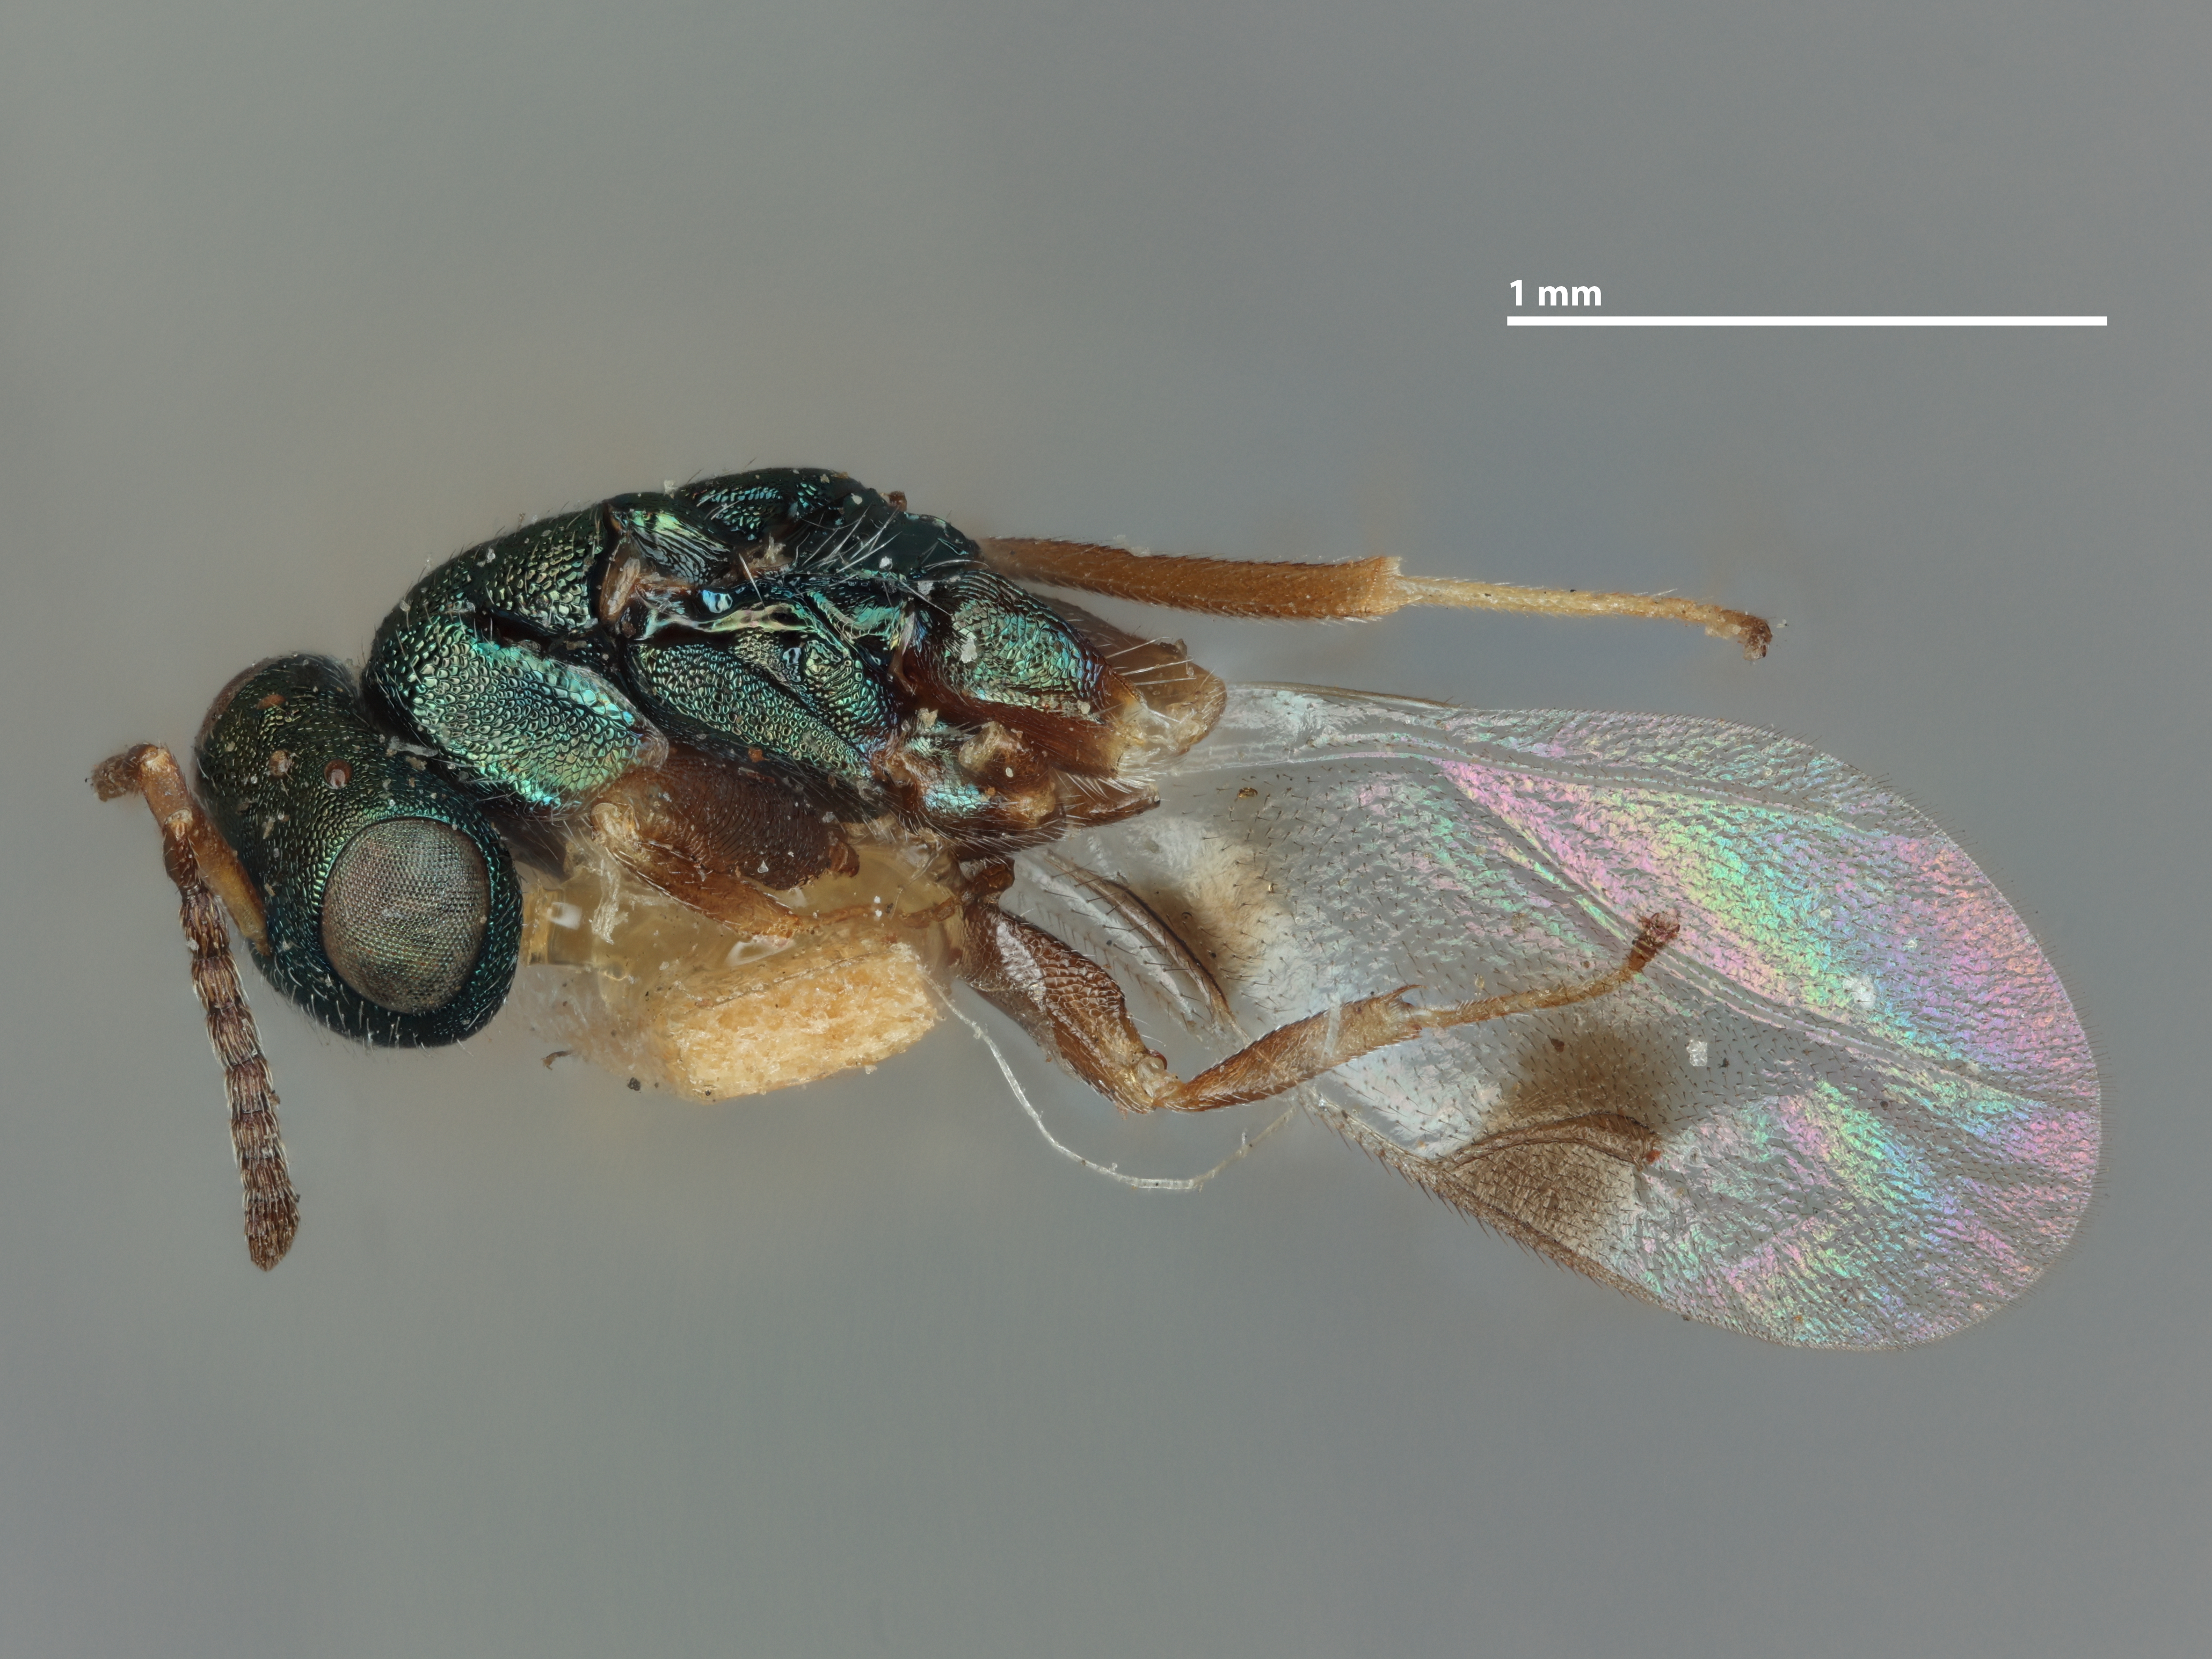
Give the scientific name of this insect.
Cheiropachys obscuripes
